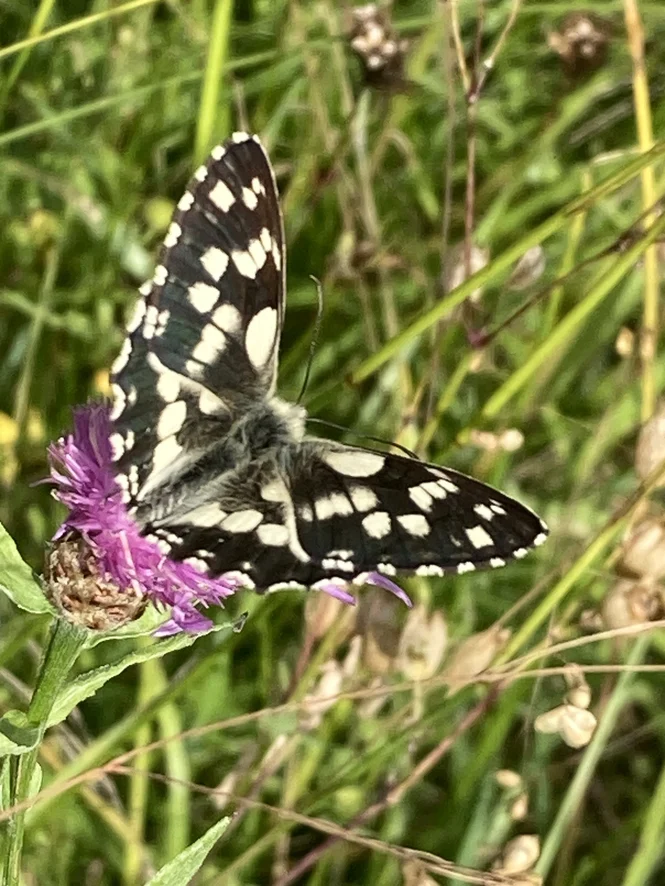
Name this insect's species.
Melanargia galathea
